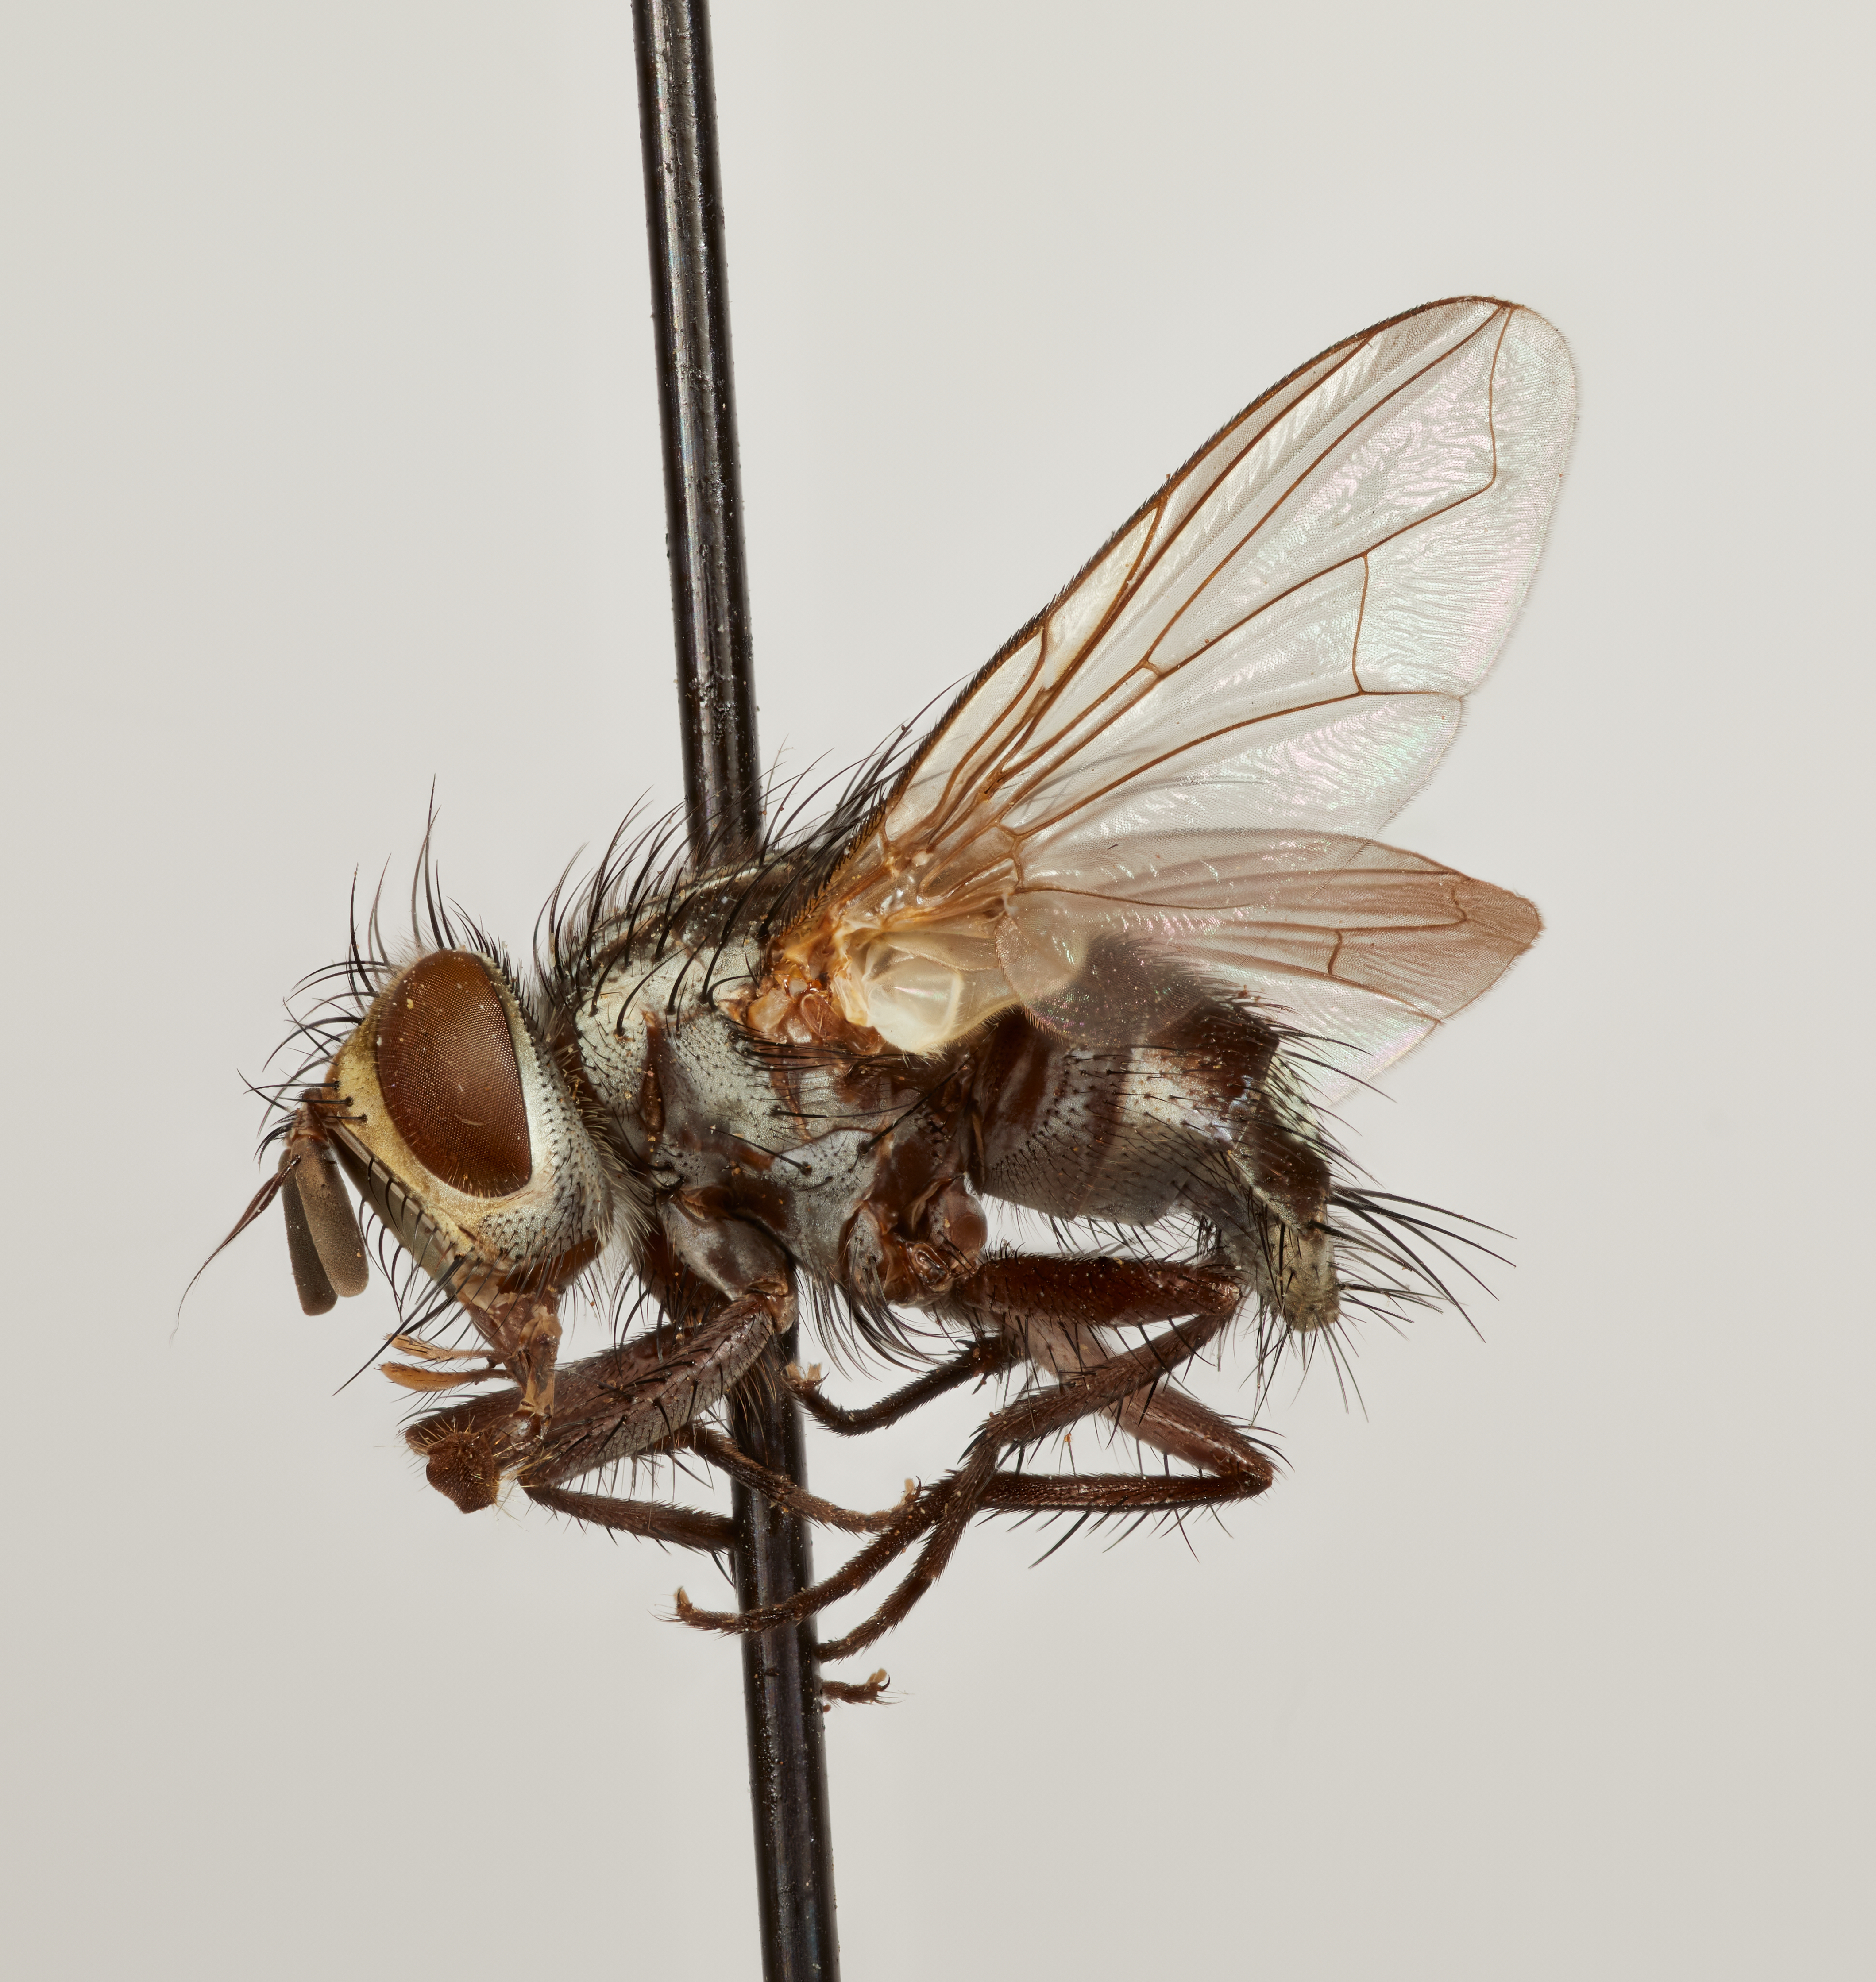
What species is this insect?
Verrugophryno exoristoides
